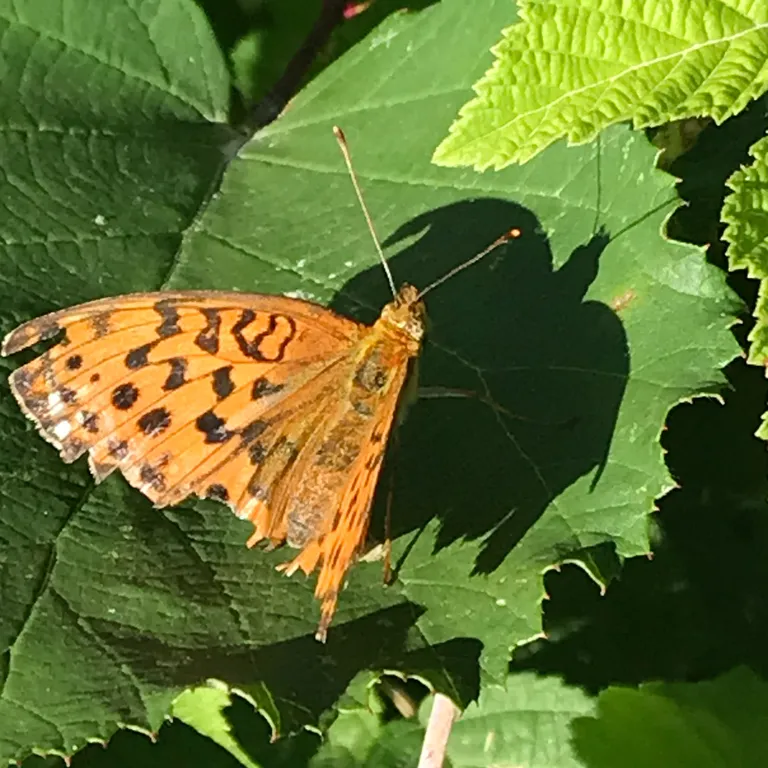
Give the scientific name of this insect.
Brenthis daphne
